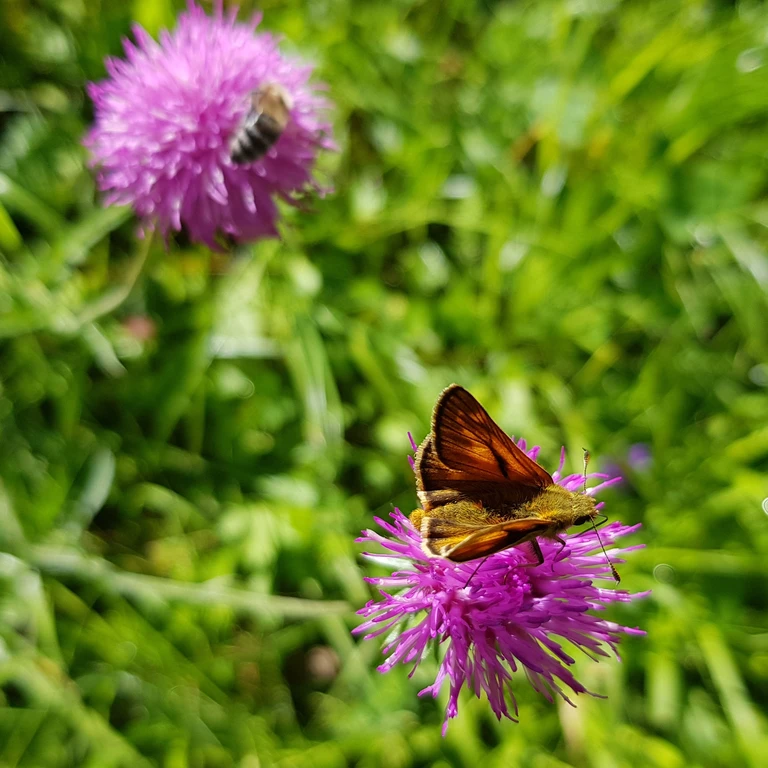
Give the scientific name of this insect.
Ochlodes sylvanus (also Ochlodes venata)
